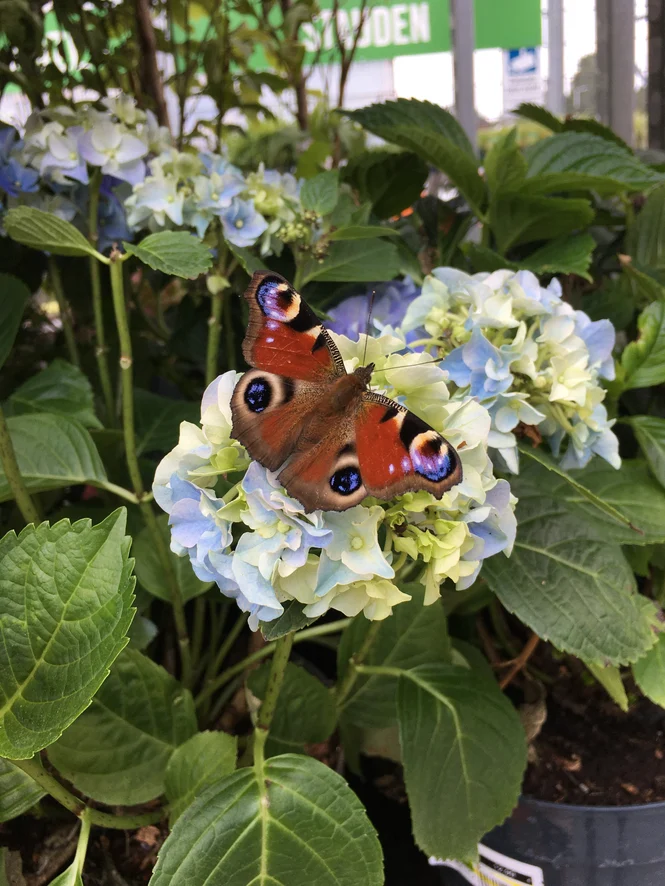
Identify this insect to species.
Aglais io
